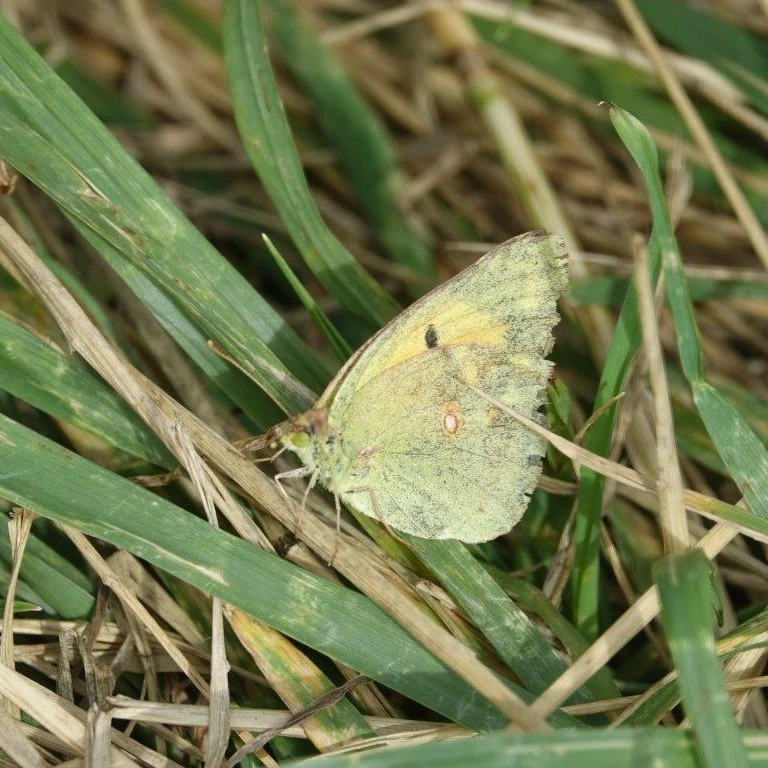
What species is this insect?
Colias croceus
